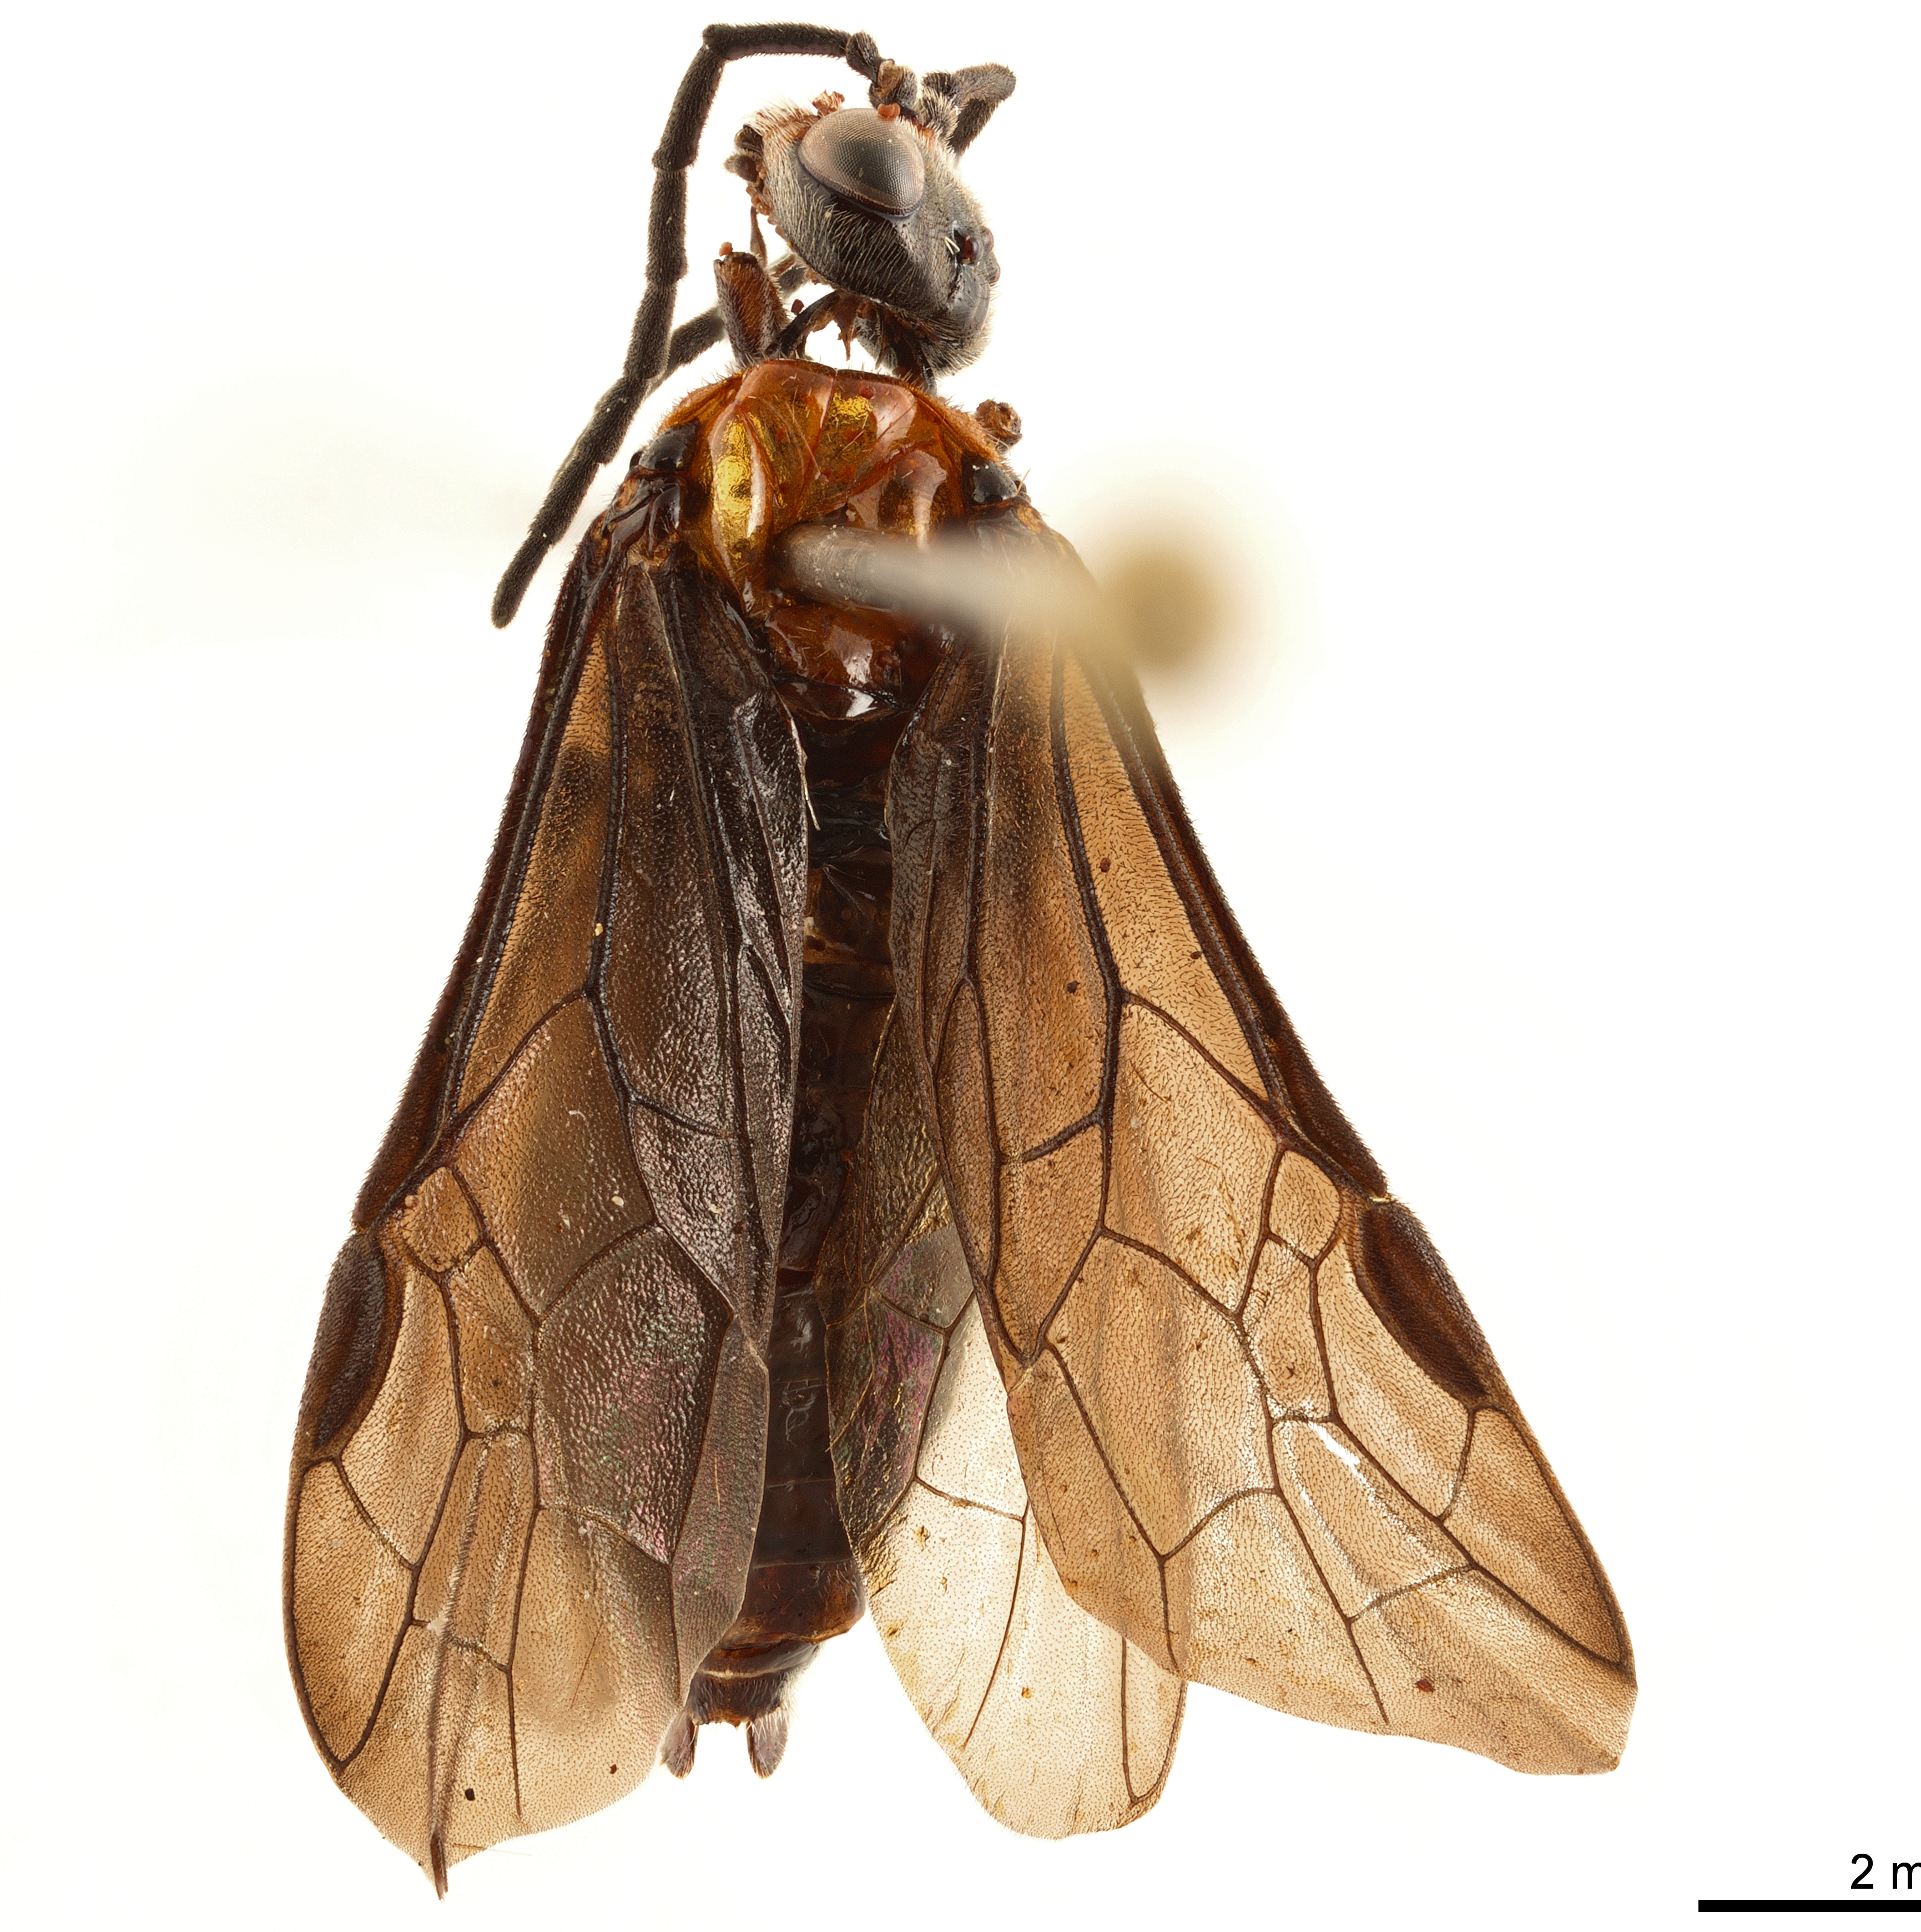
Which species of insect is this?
Haymatus blassus
